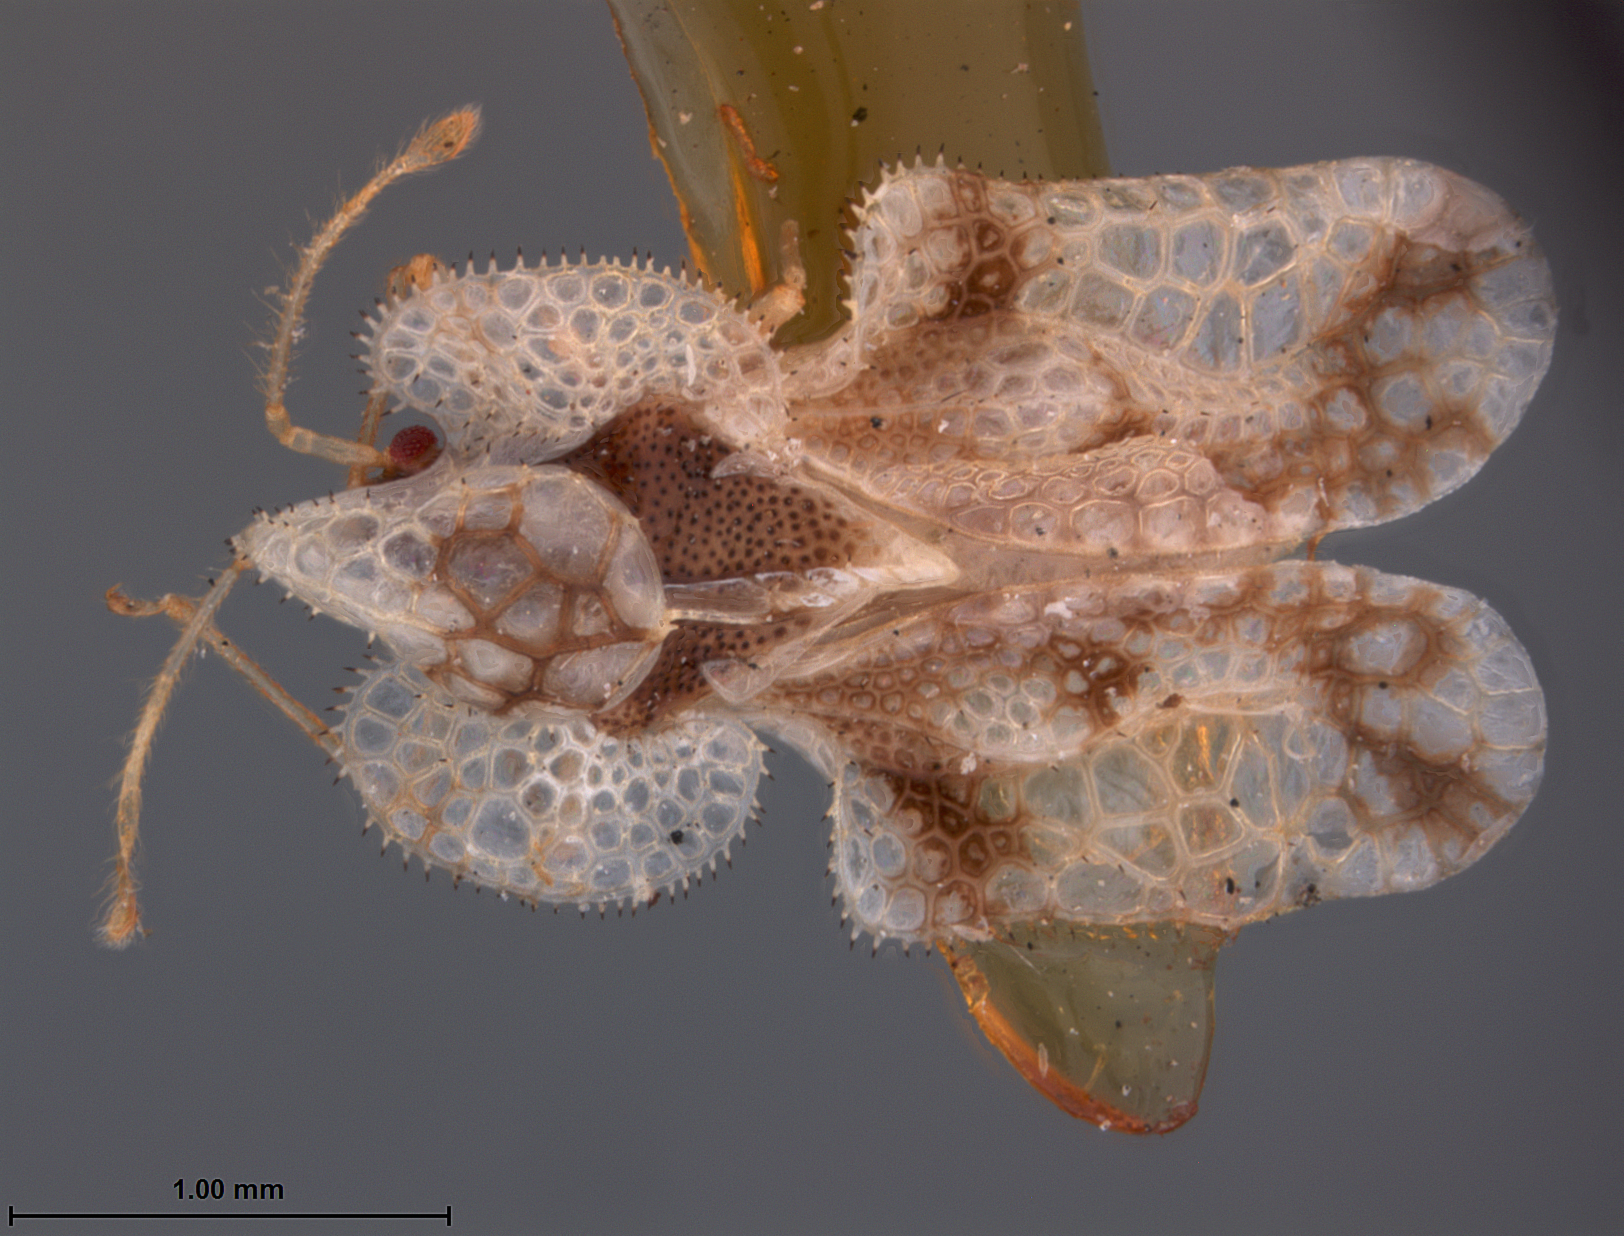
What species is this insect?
Corythucha exigua
